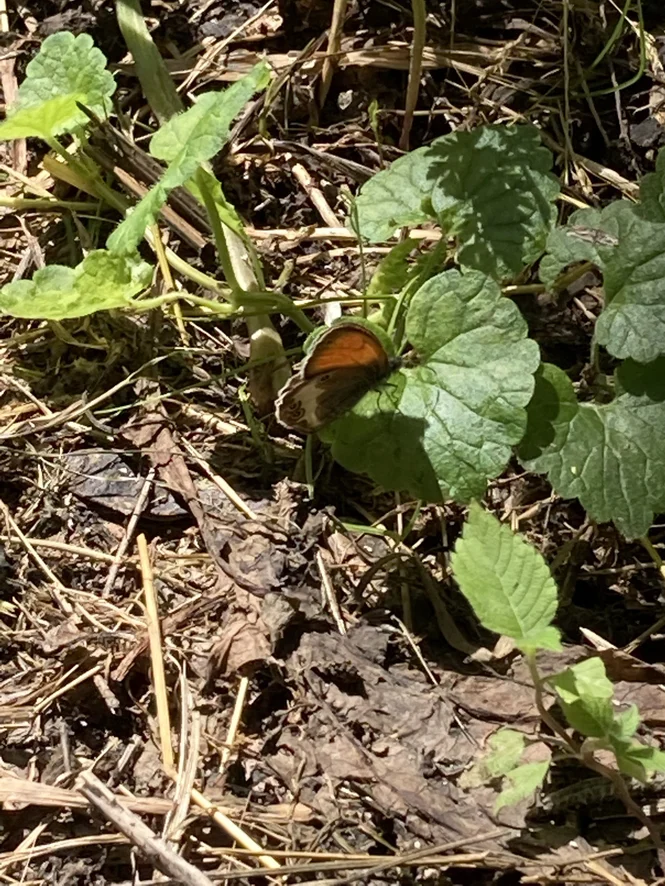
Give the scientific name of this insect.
Coenonympha arcania
